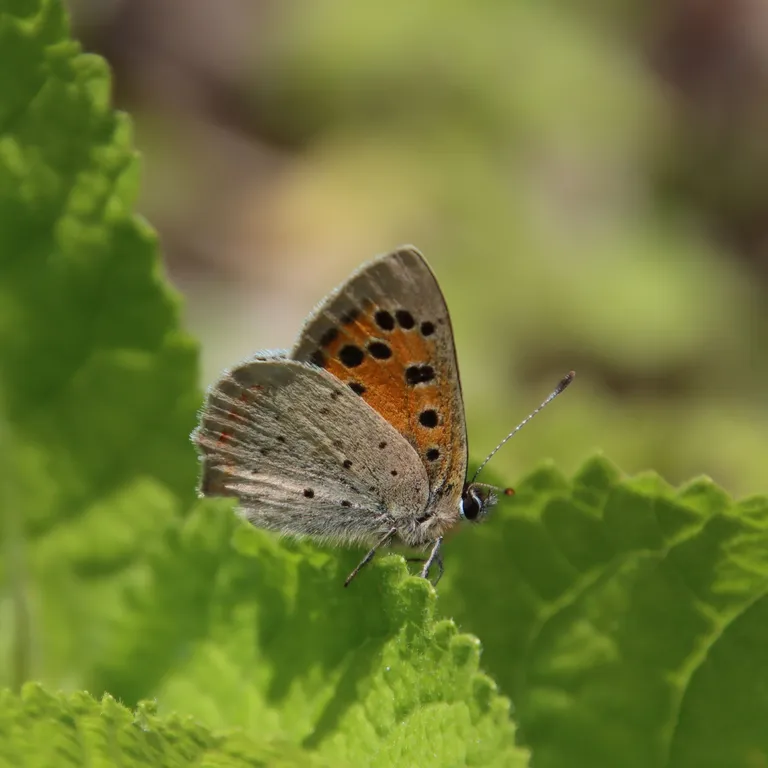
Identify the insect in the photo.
Lycaena phlaeas
